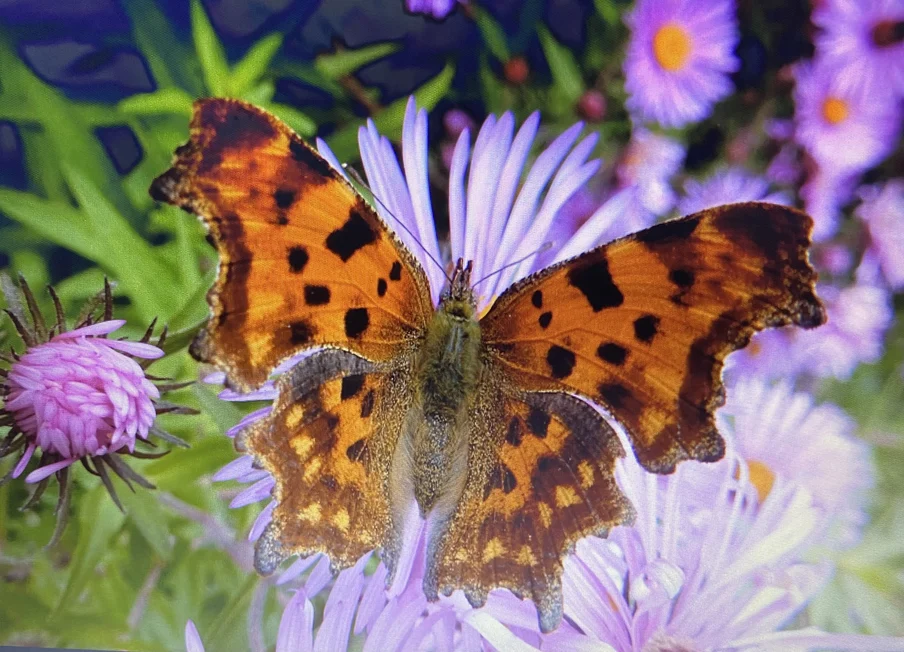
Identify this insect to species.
Polygonia c-album
